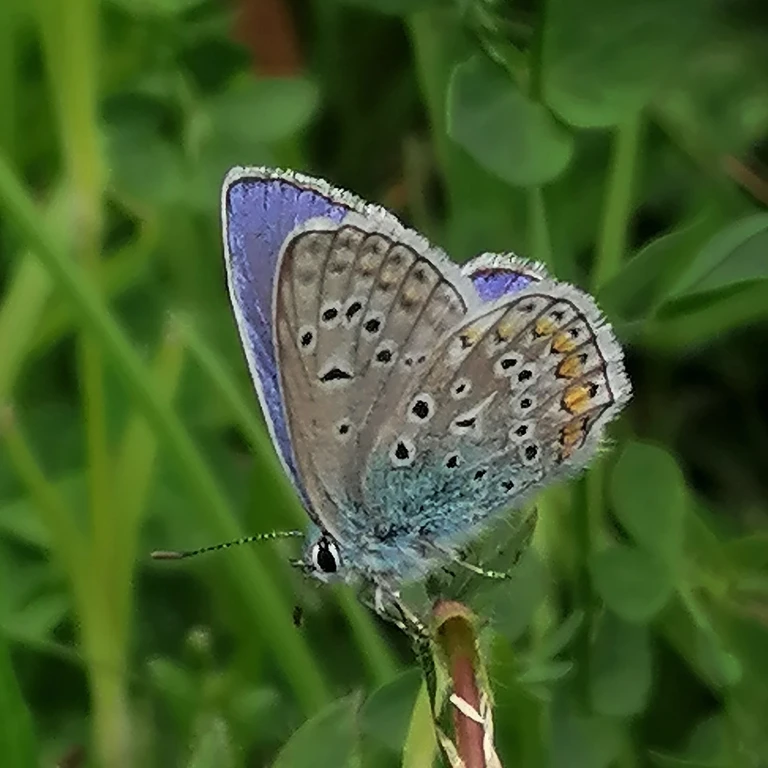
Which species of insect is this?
Polyommatus icarus
